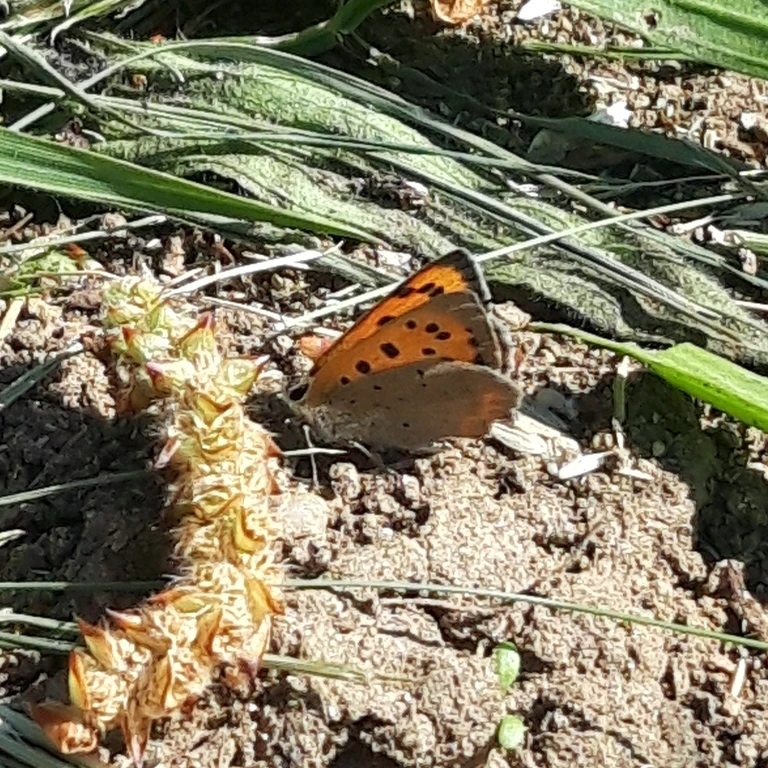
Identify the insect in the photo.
Lycaena phlaeas
